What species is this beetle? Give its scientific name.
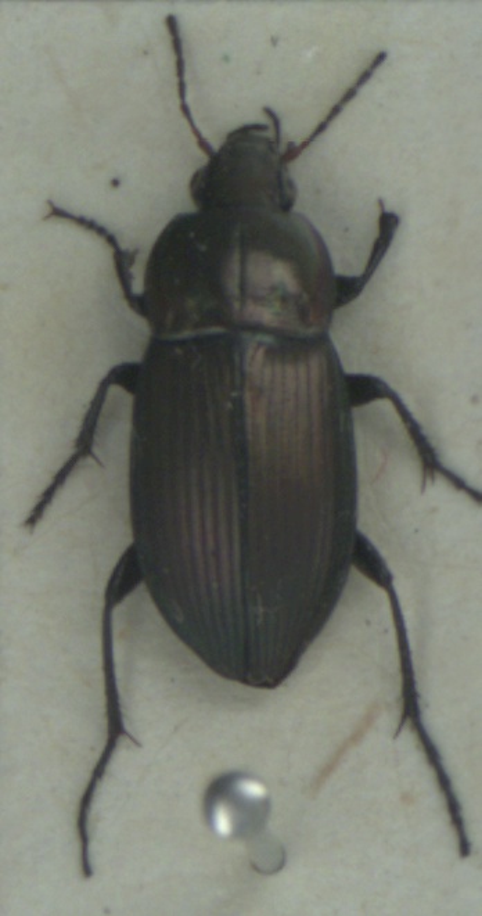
Poecilus versicolor
